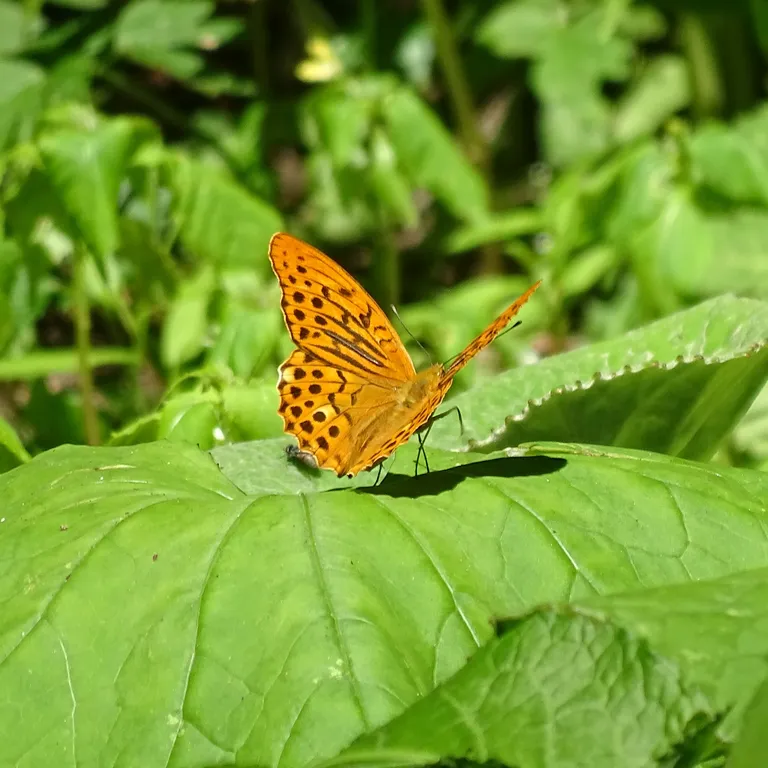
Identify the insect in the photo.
Argynnis paphia
